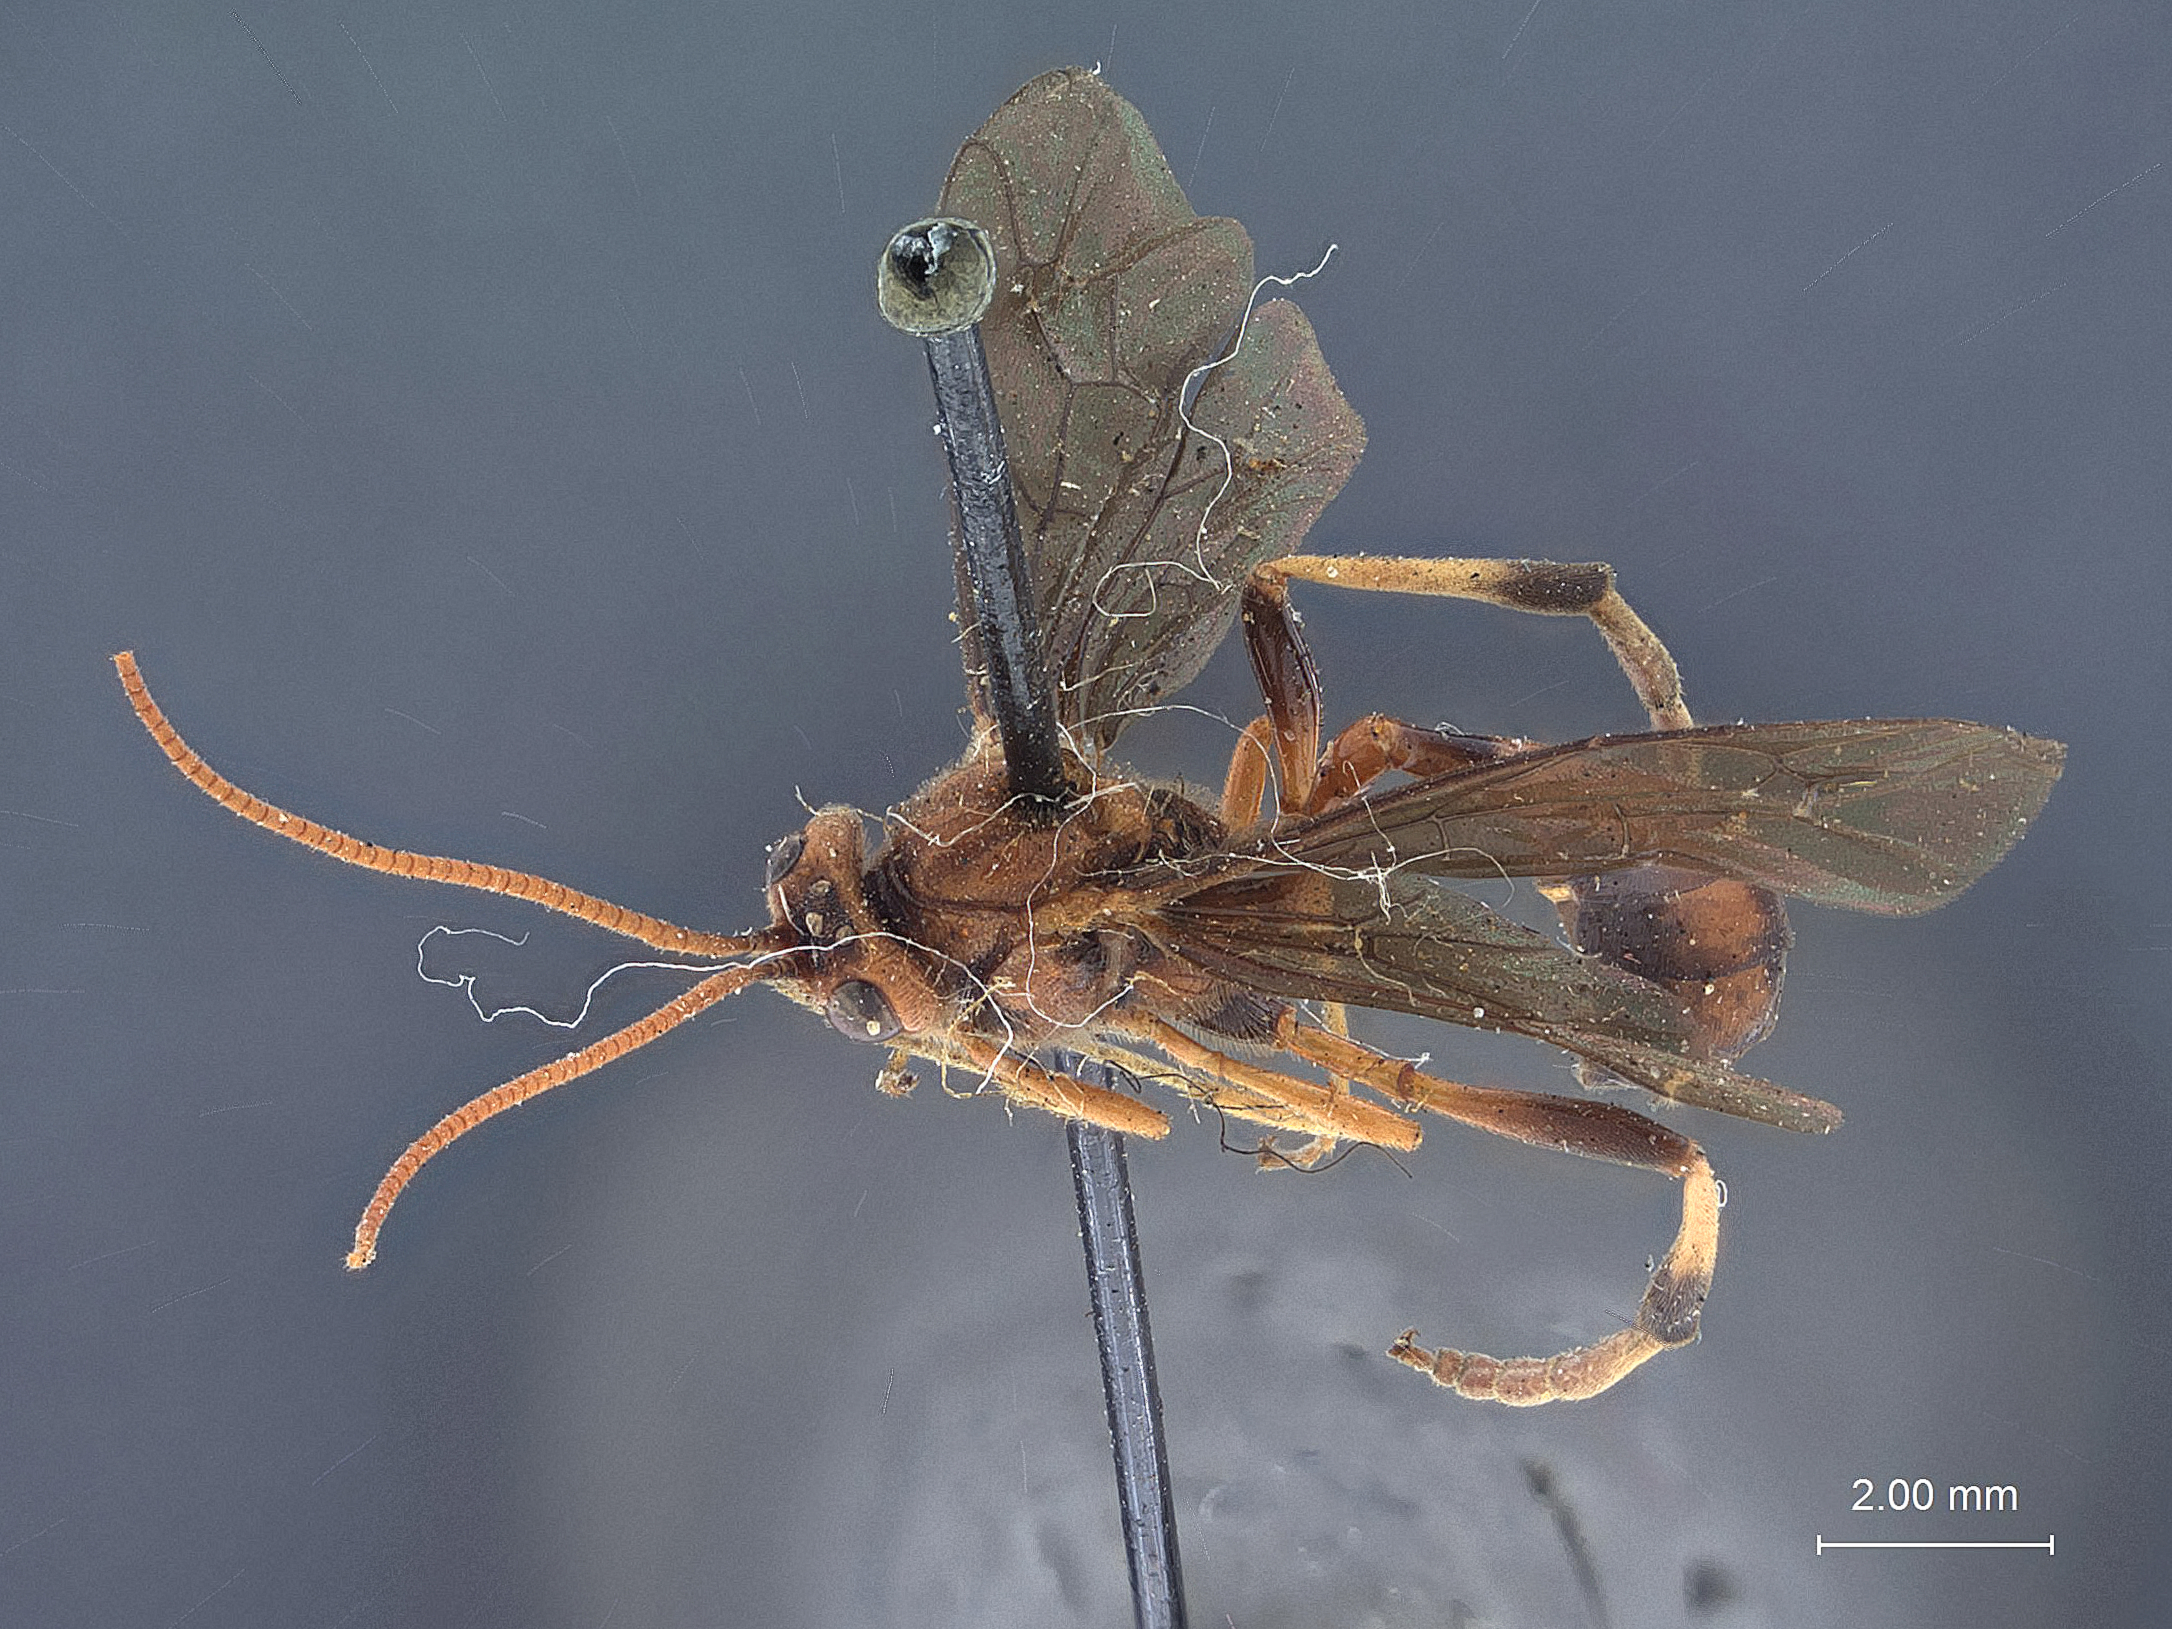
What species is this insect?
Therion waccagum
